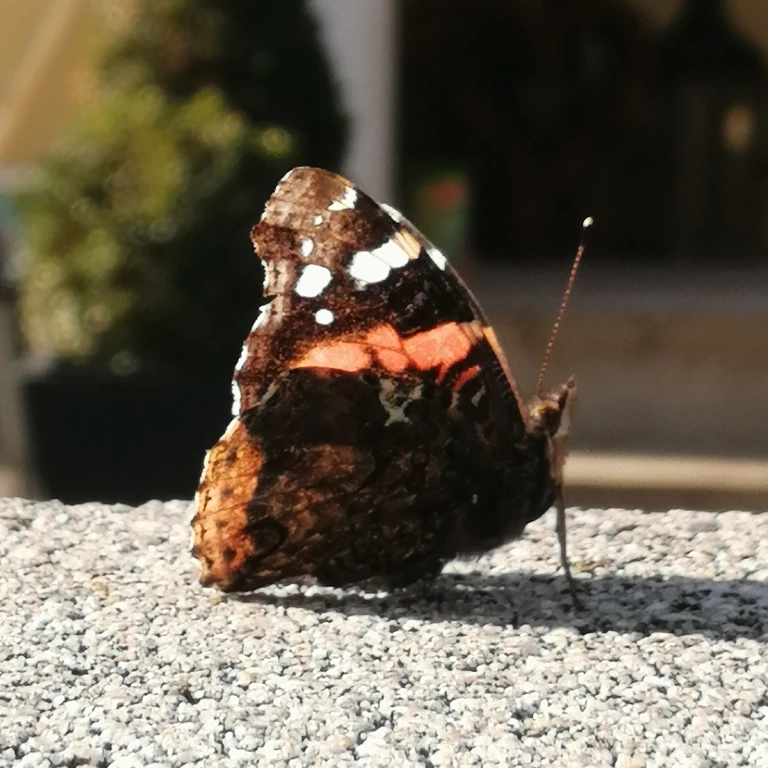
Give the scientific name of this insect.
Vanessa atalanta
